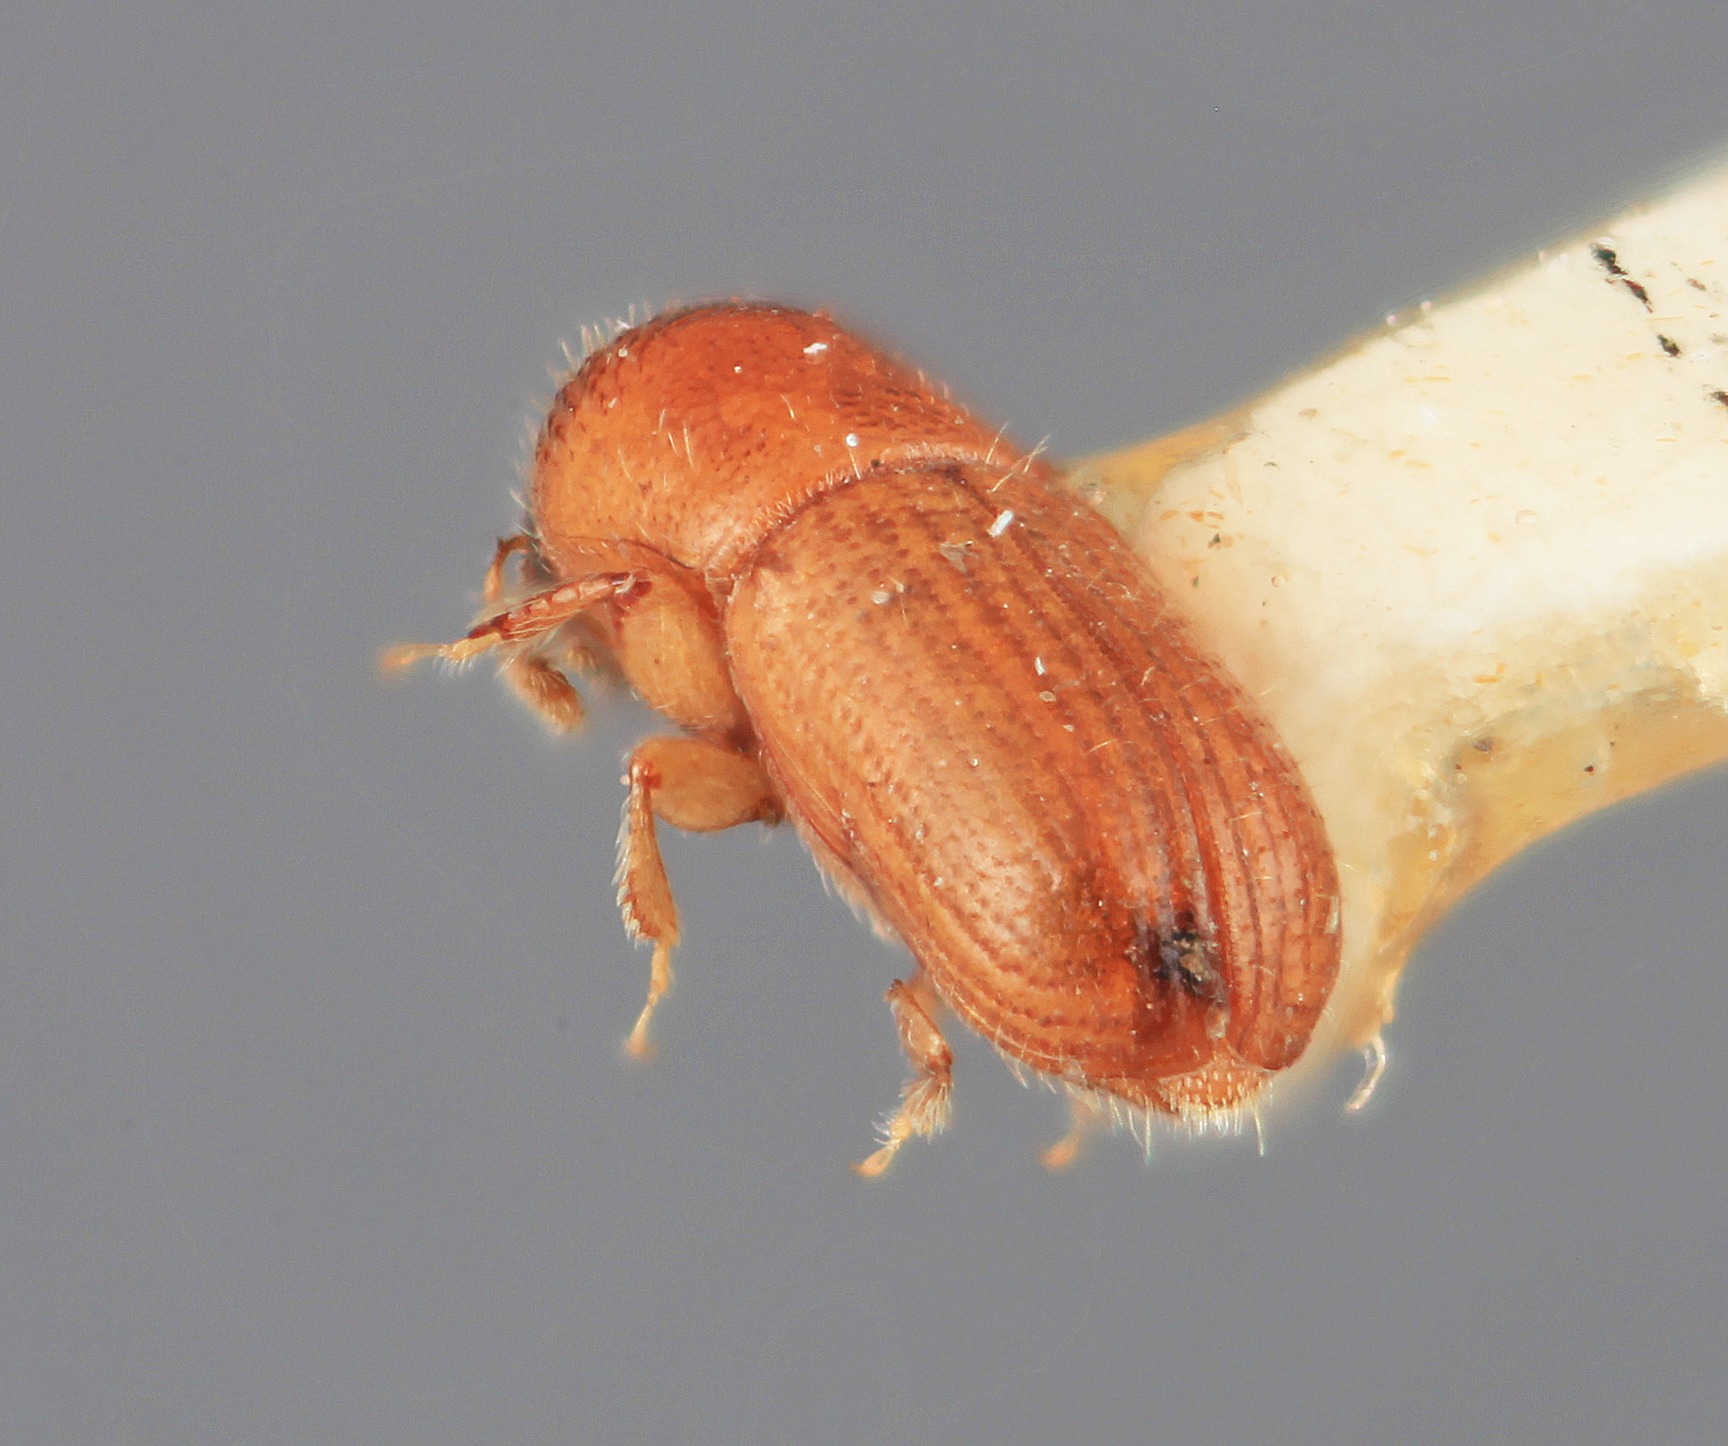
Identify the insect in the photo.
Scolytodes marginatus
